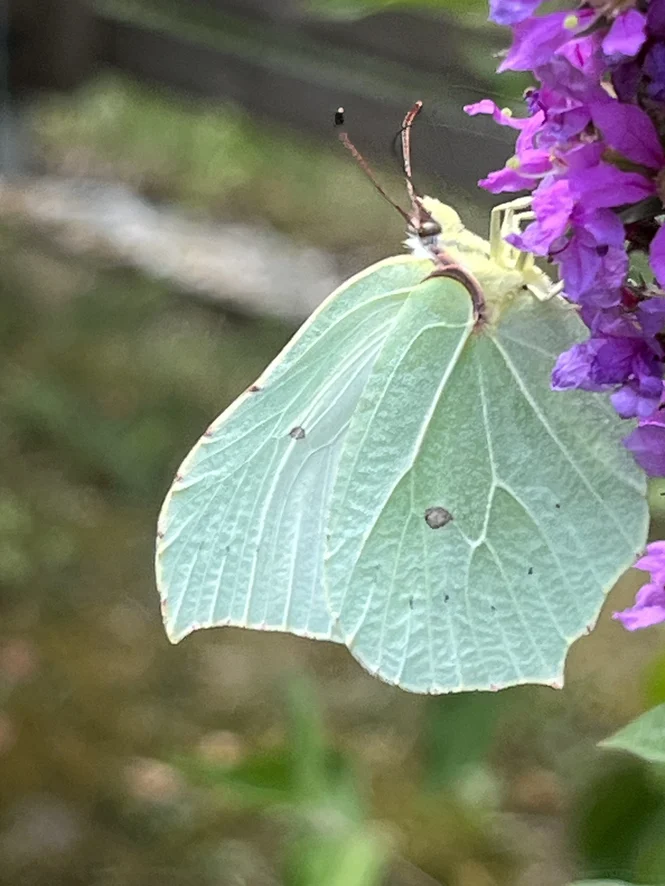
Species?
Gonepteryx rhamni
